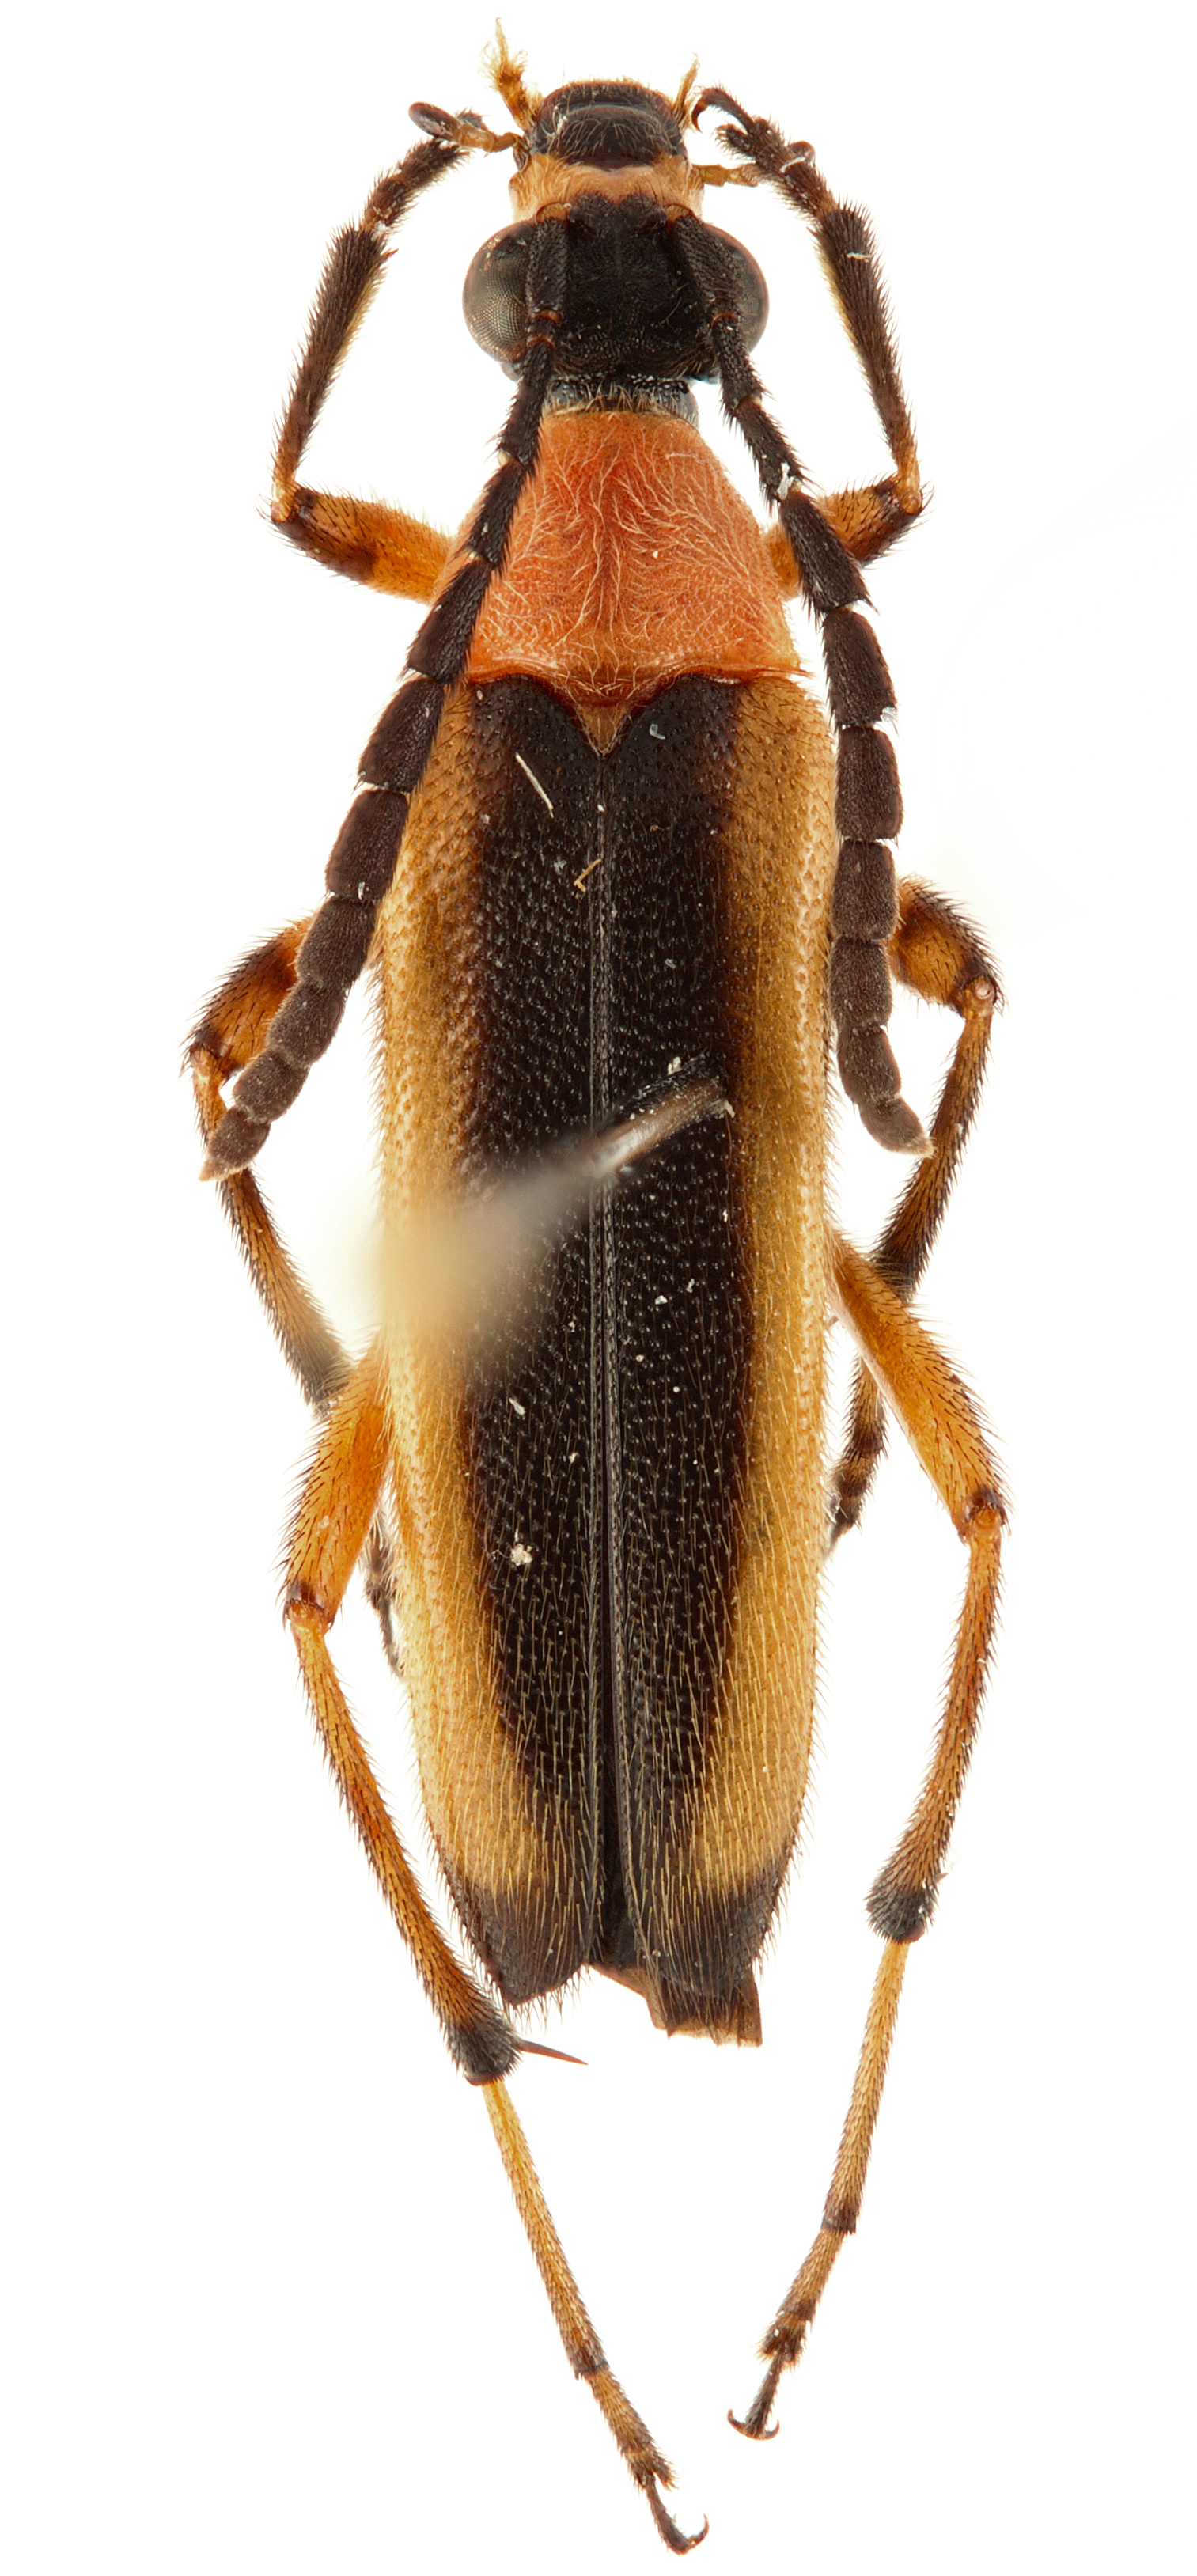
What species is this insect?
Strangalia linsleyana
